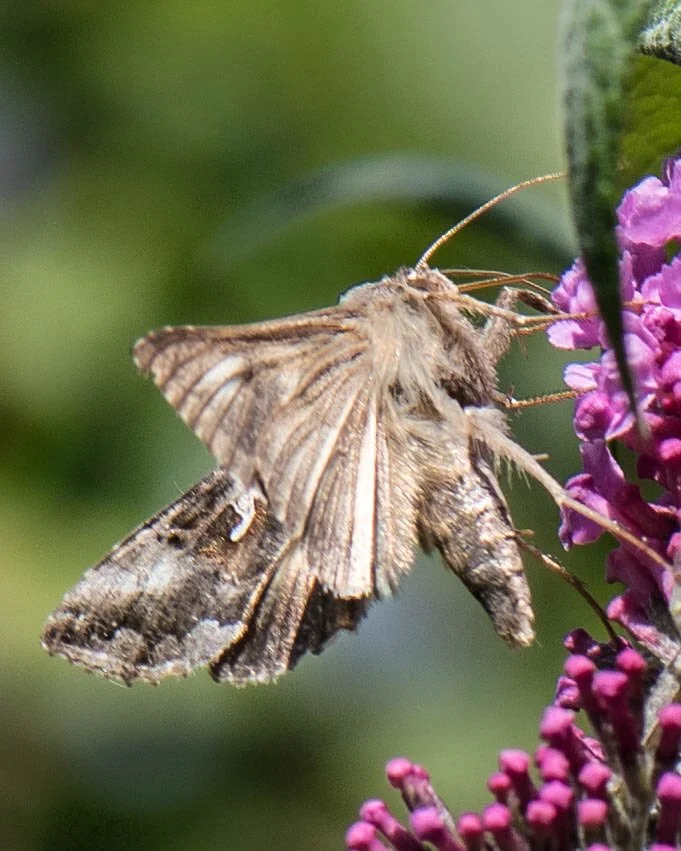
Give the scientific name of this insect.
Autographa gamma
